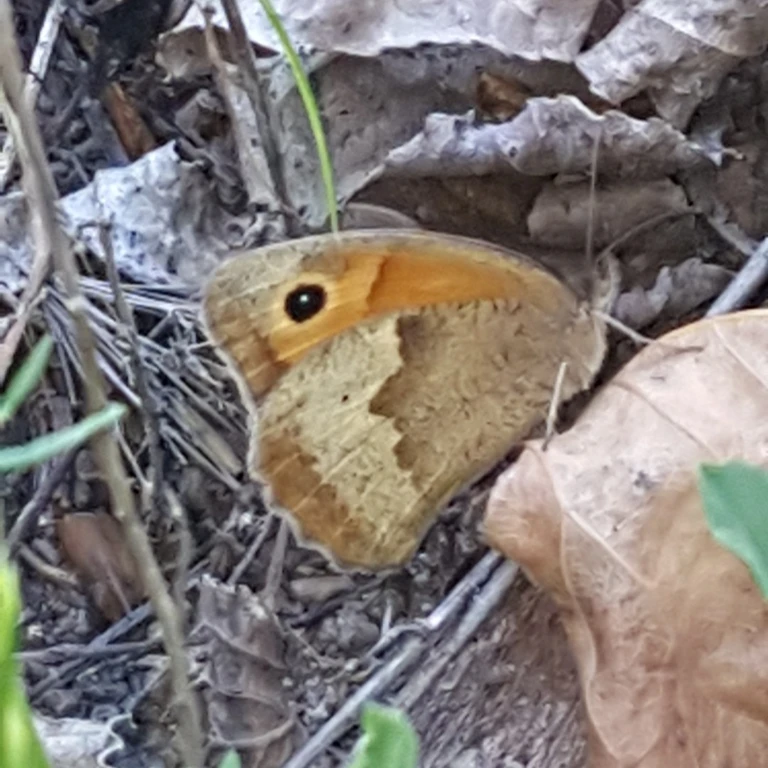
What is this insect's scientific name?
Maniola jurtina
